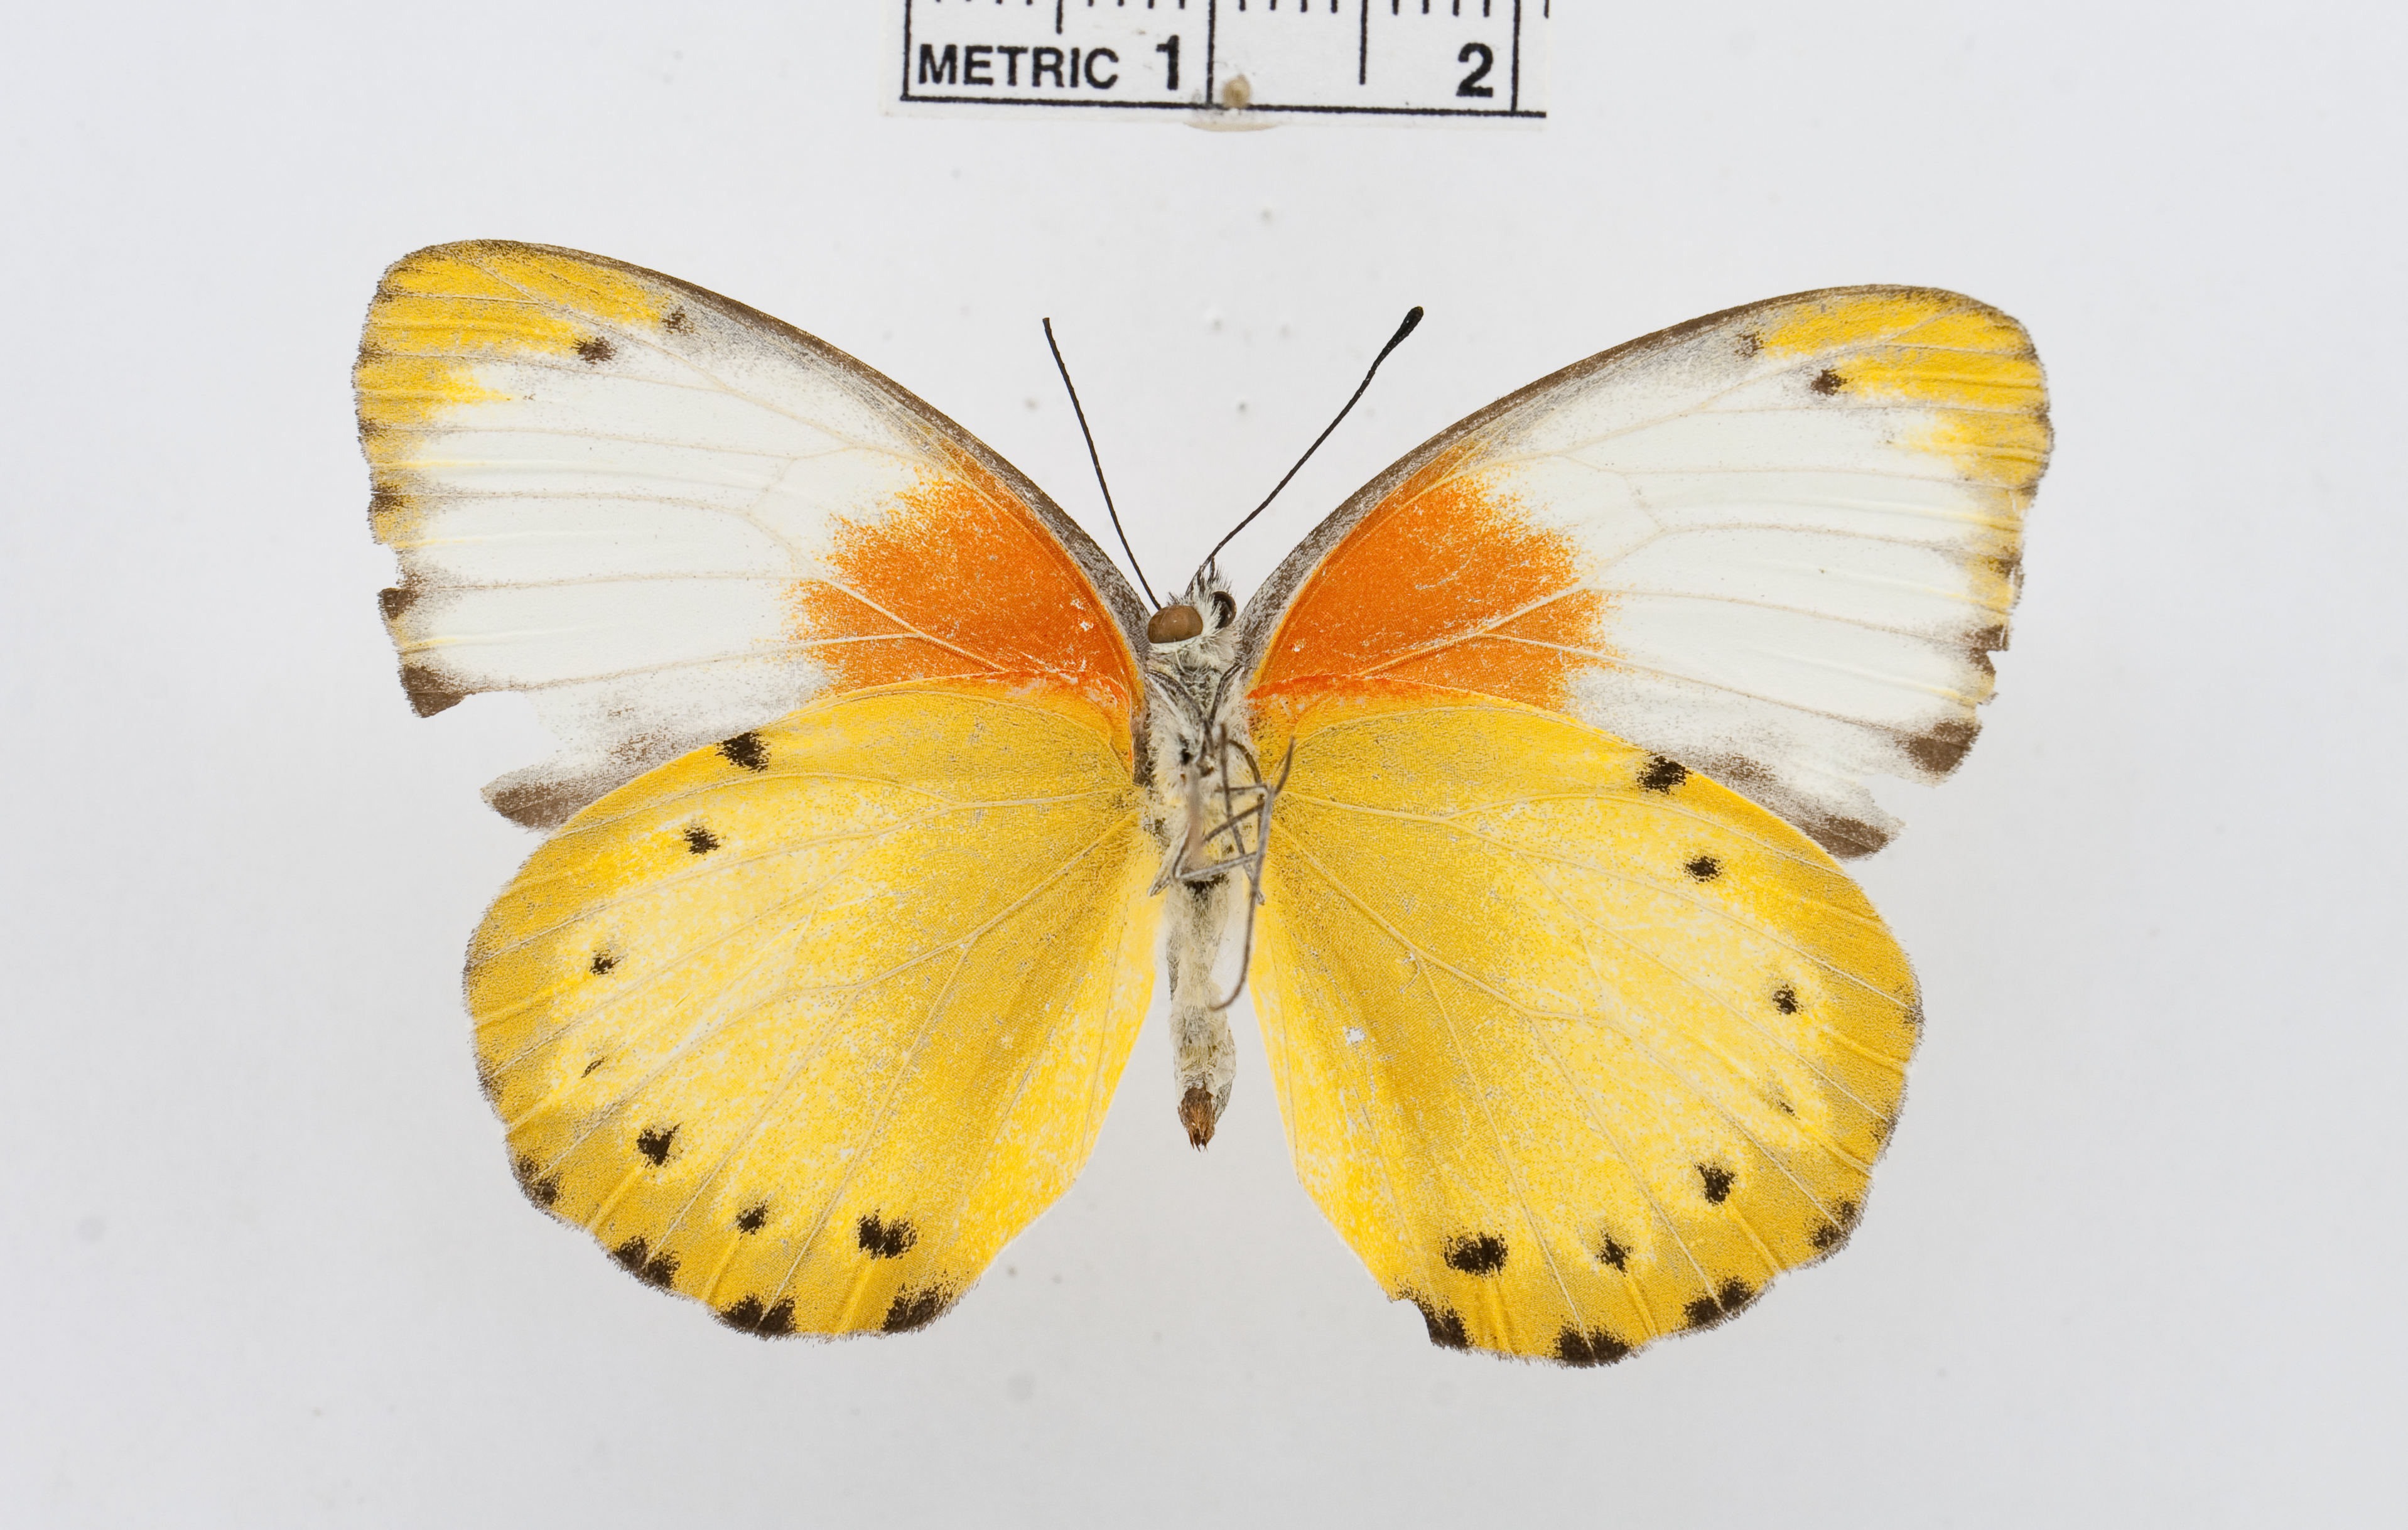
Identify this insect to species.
Belenois thysa
